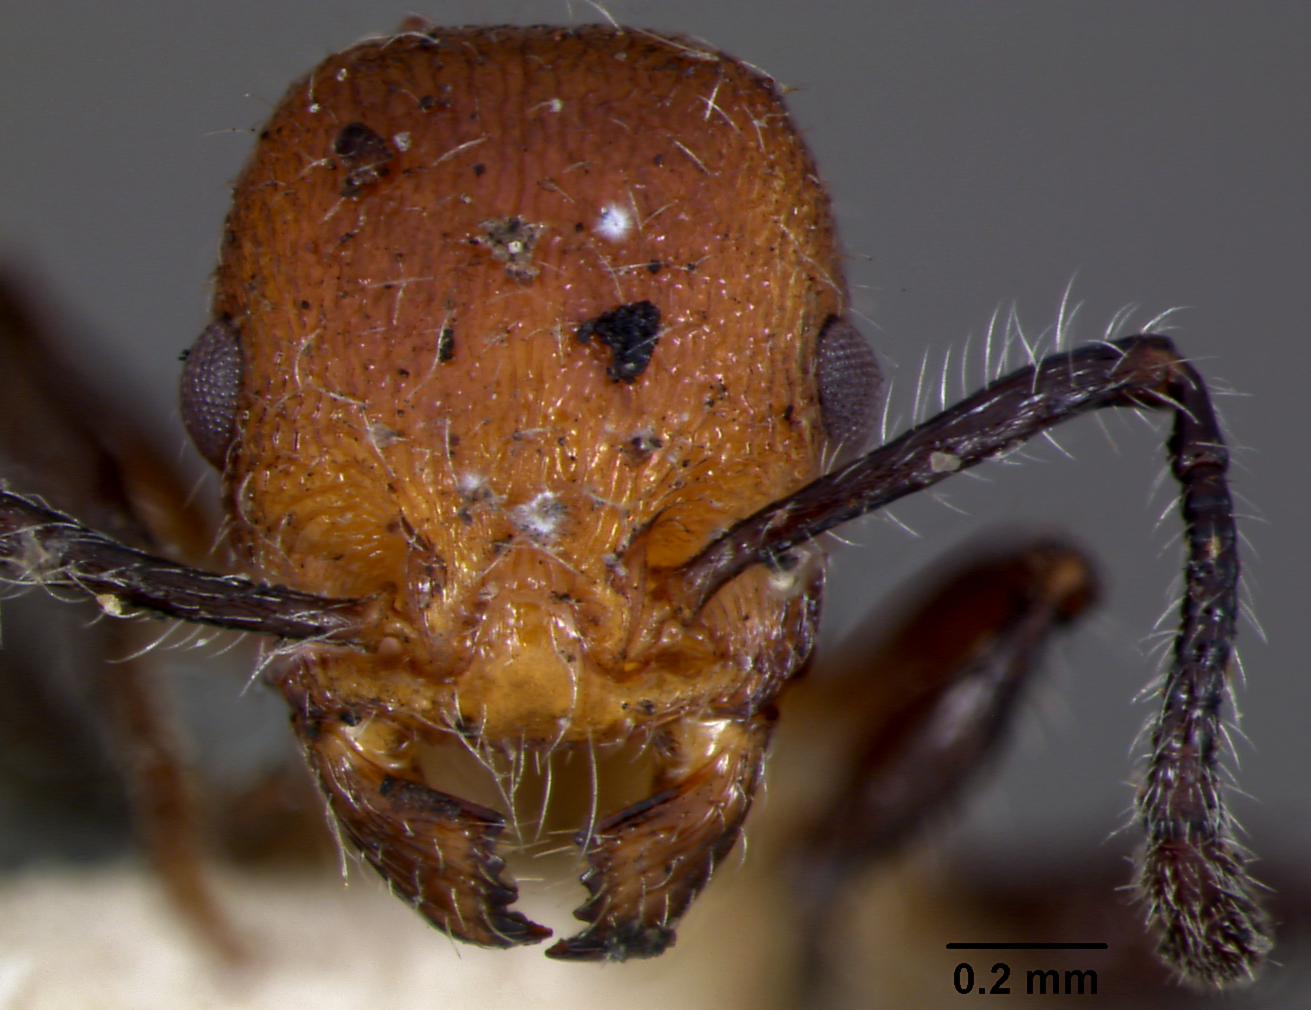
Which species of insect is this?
Macromischa scabripes
